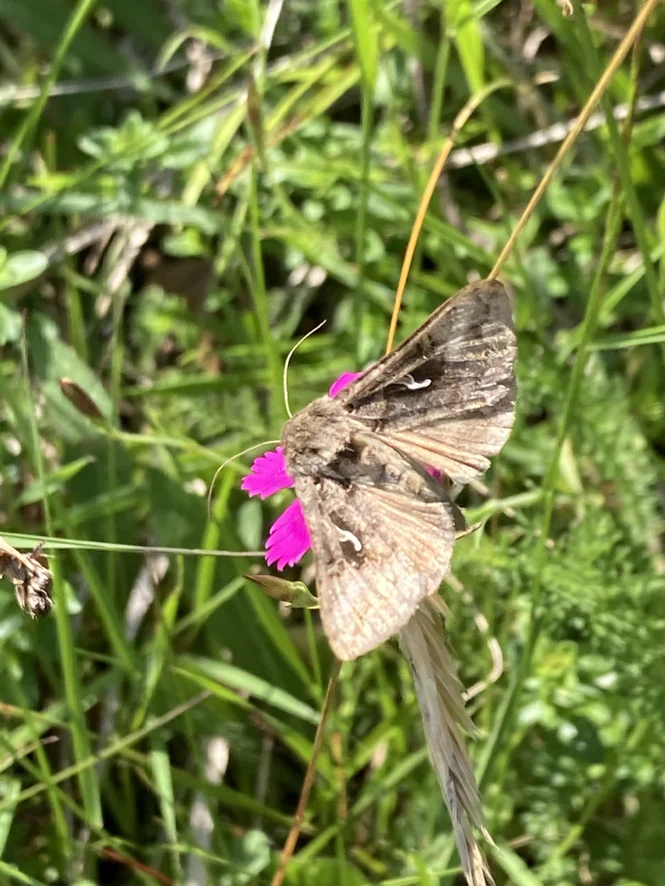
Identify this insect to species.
Autographa gamma
